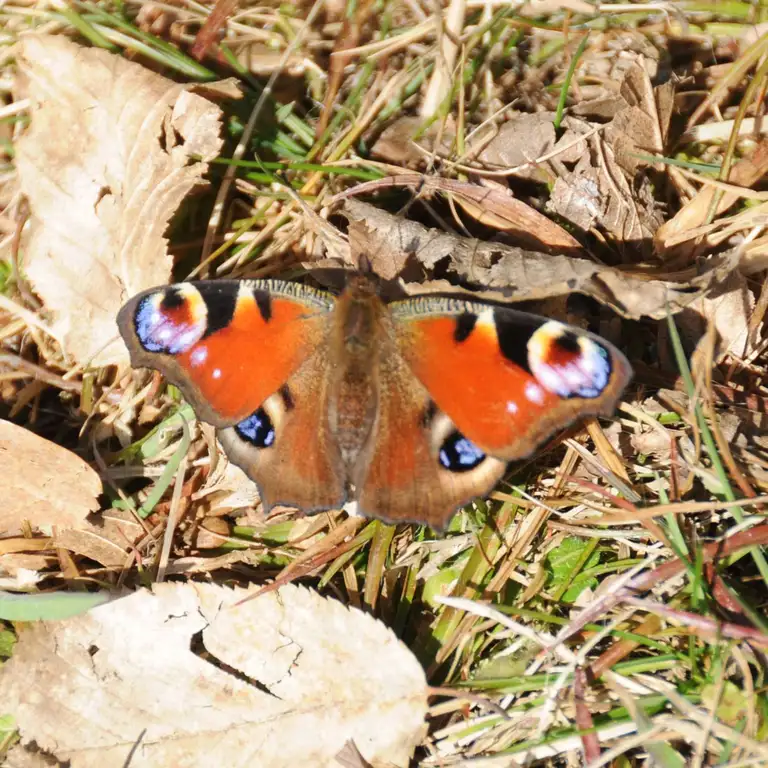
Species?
Aglais io
